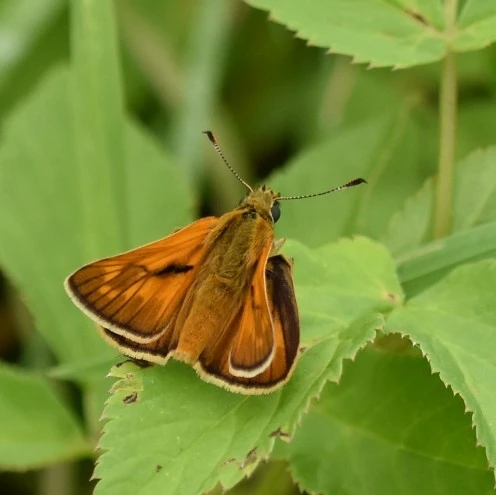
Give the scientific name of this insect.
Ochlodes sylvanus (also Ochlodes venata)
